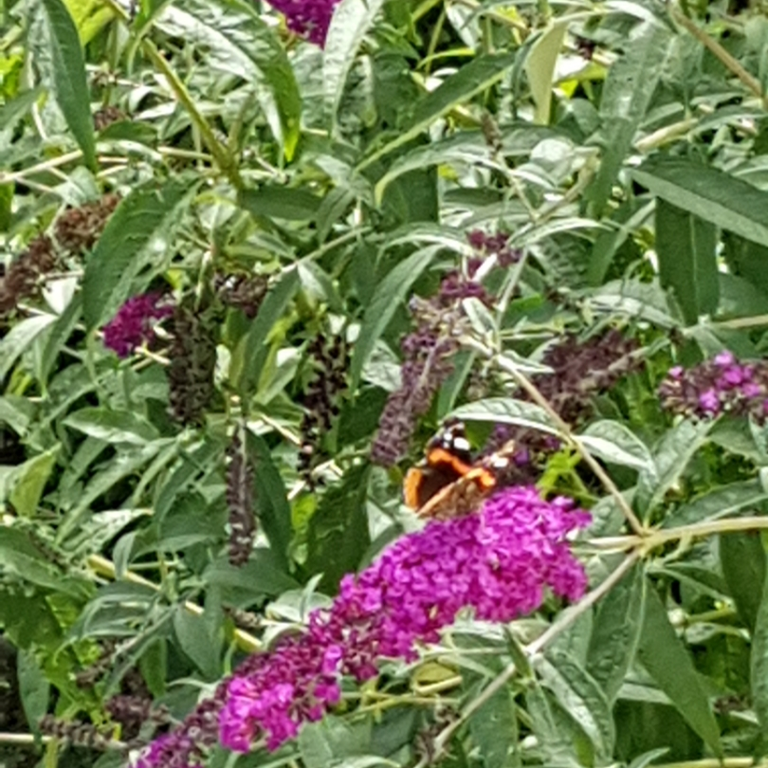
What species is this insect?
Vanessa atalanta
